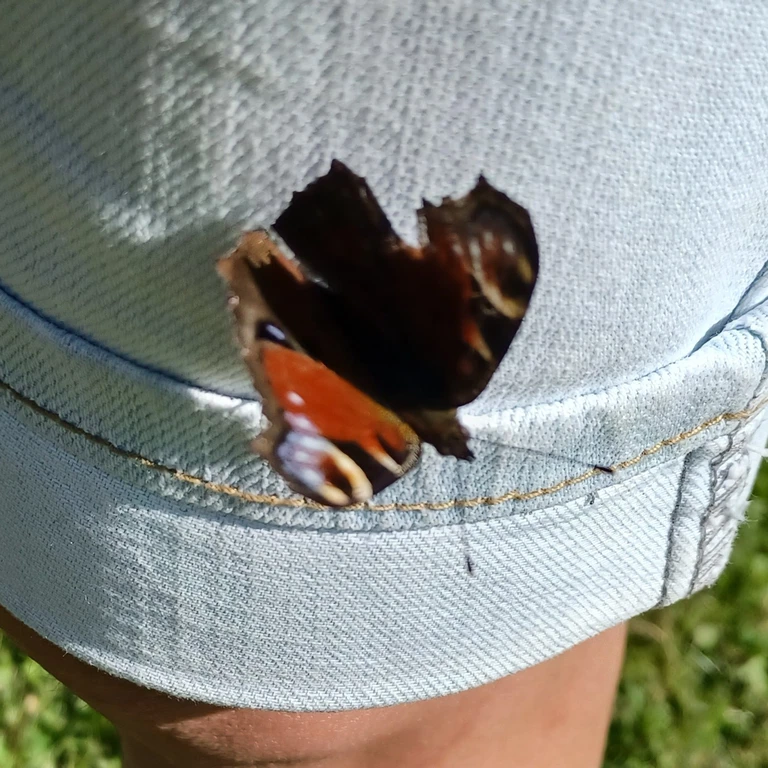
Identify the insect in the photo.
Aglais io
